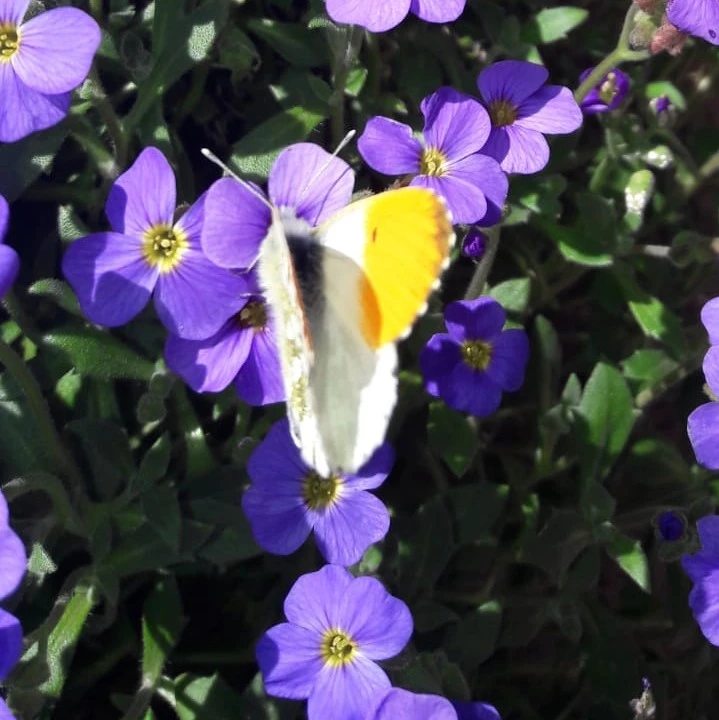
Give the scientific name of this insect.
Anthocharis cardamines
